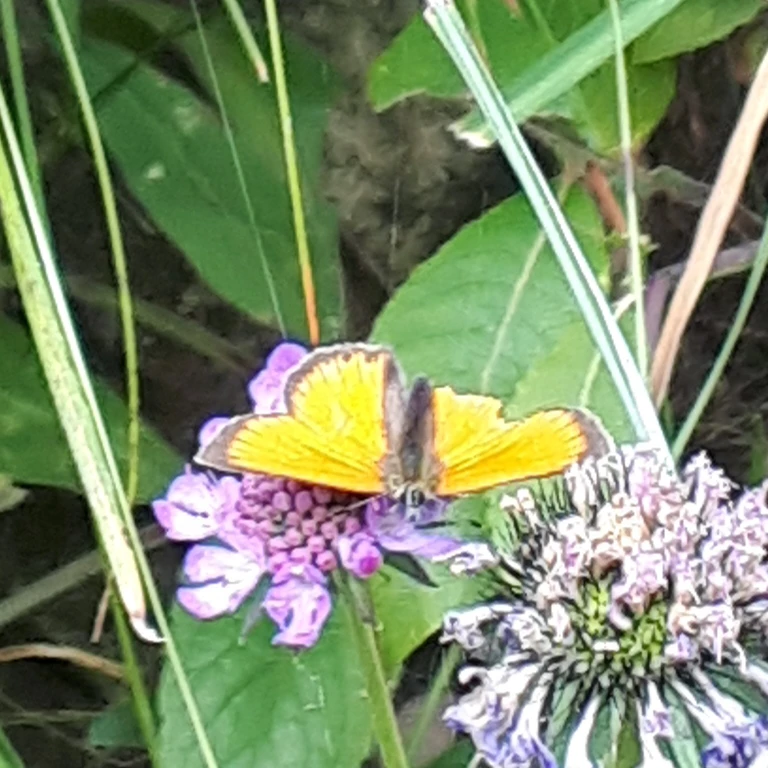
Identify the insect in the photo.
Lycaena virgaureae
